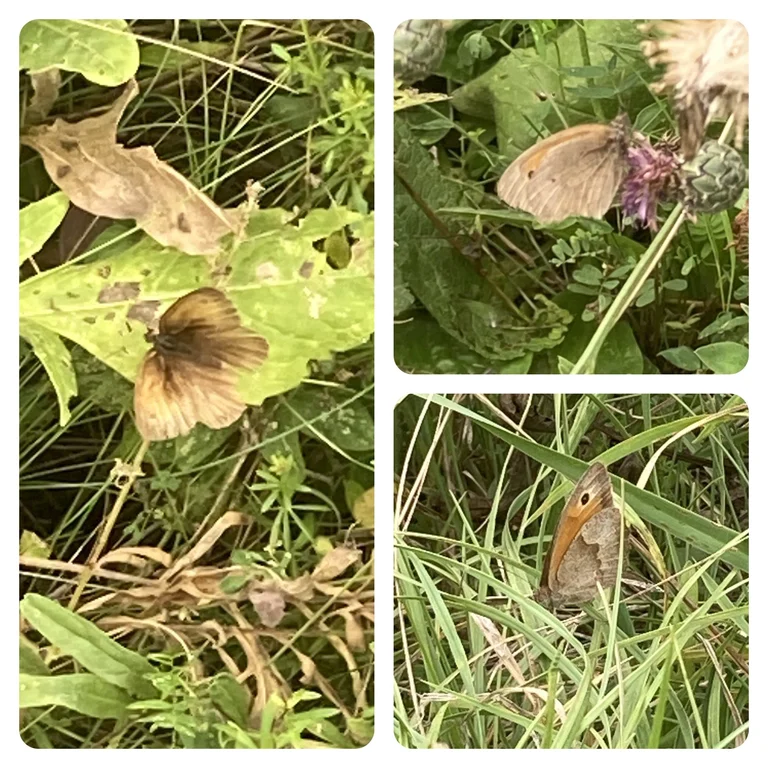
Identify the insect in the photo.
Maniola jurtina
